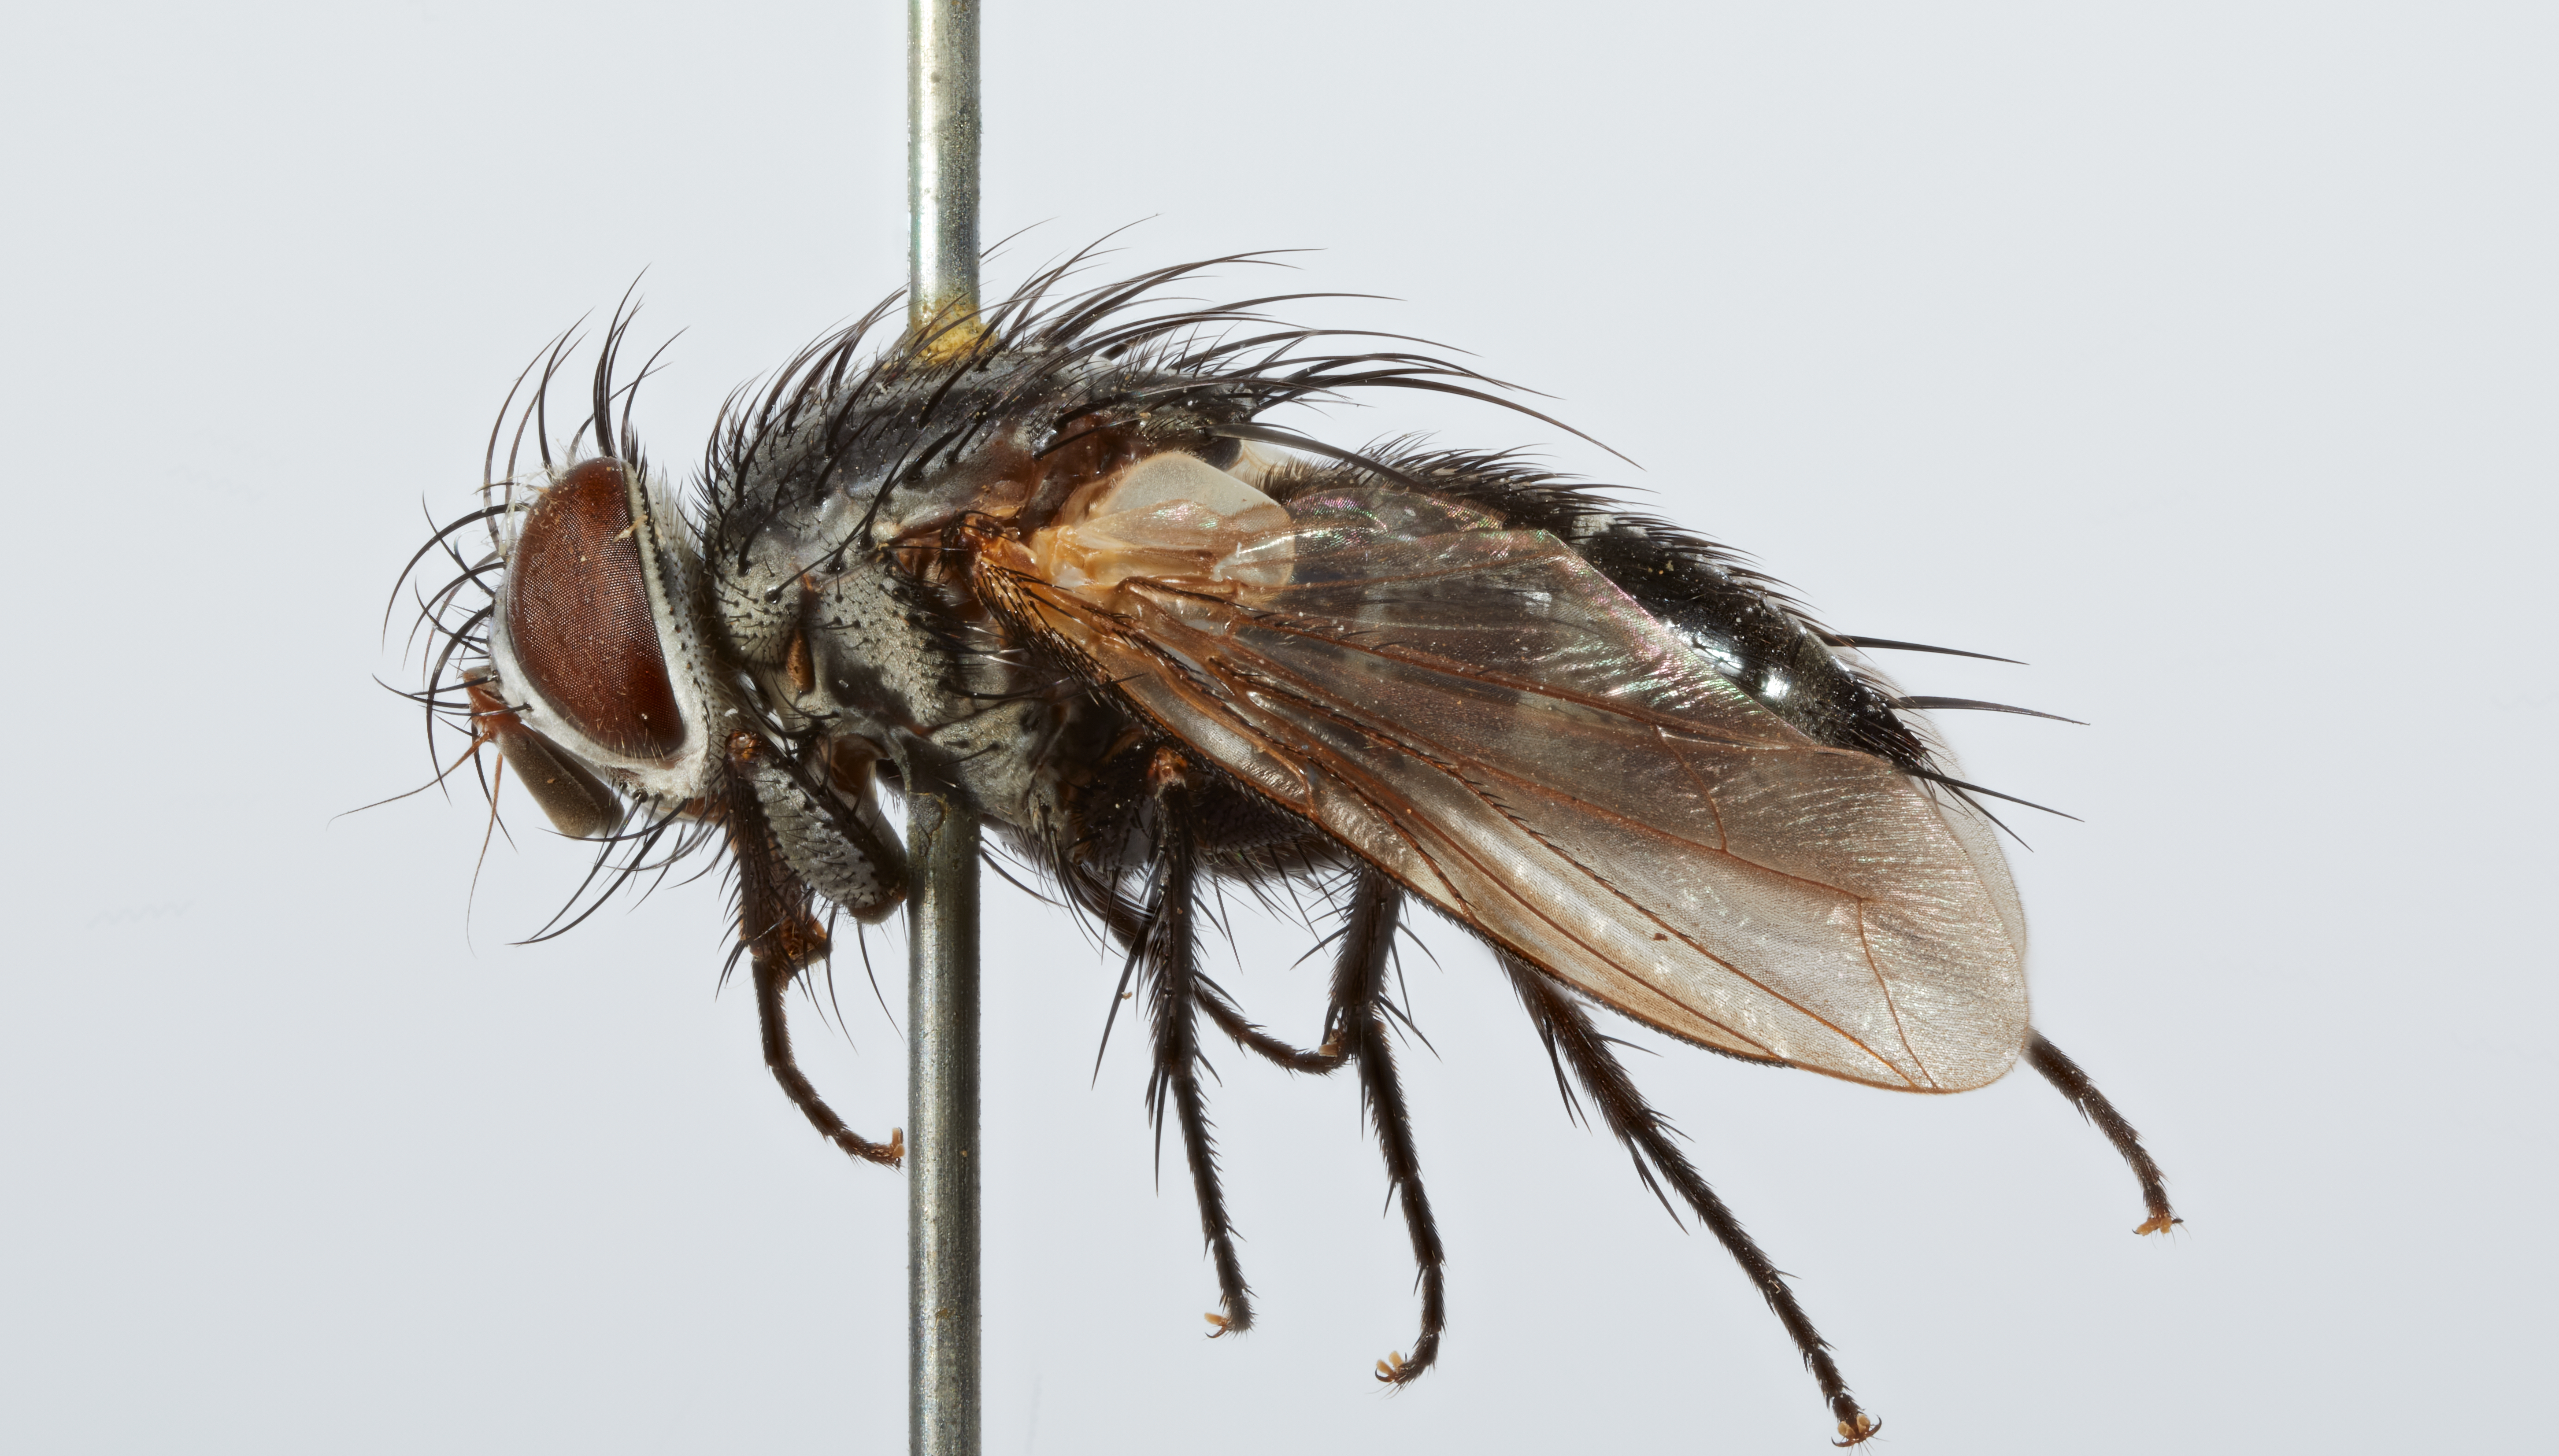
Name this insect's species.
Minthoplagia rafaeli
